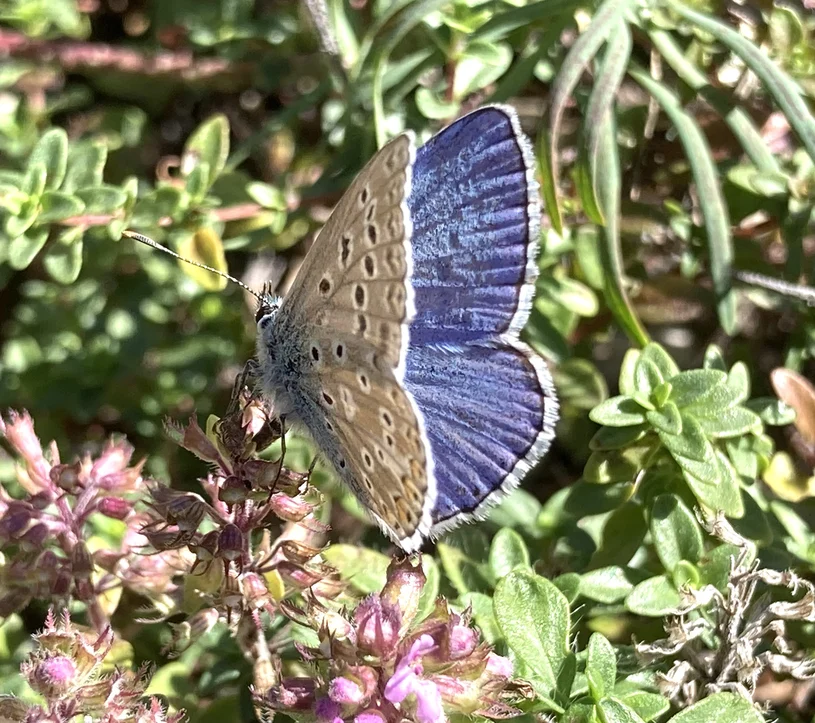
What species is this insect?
Polyommatus icarus
